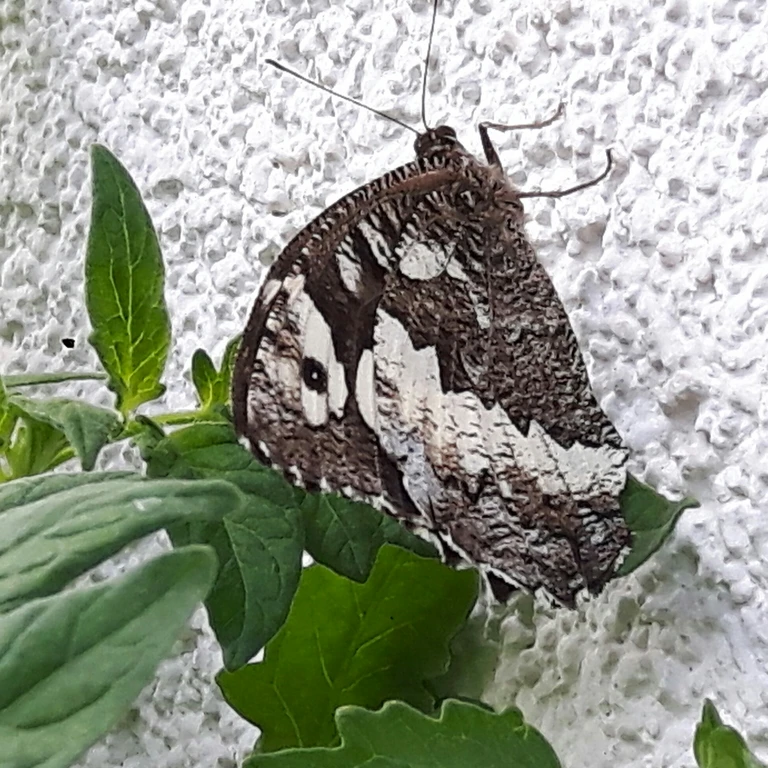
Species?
Brintesia circe
